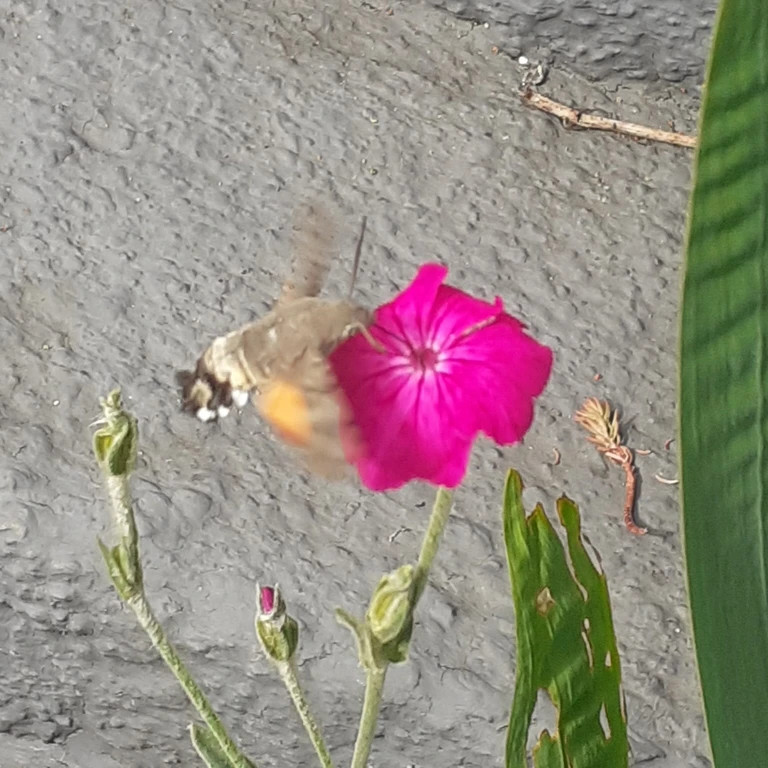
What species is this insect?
Macroglossum stellatarum
